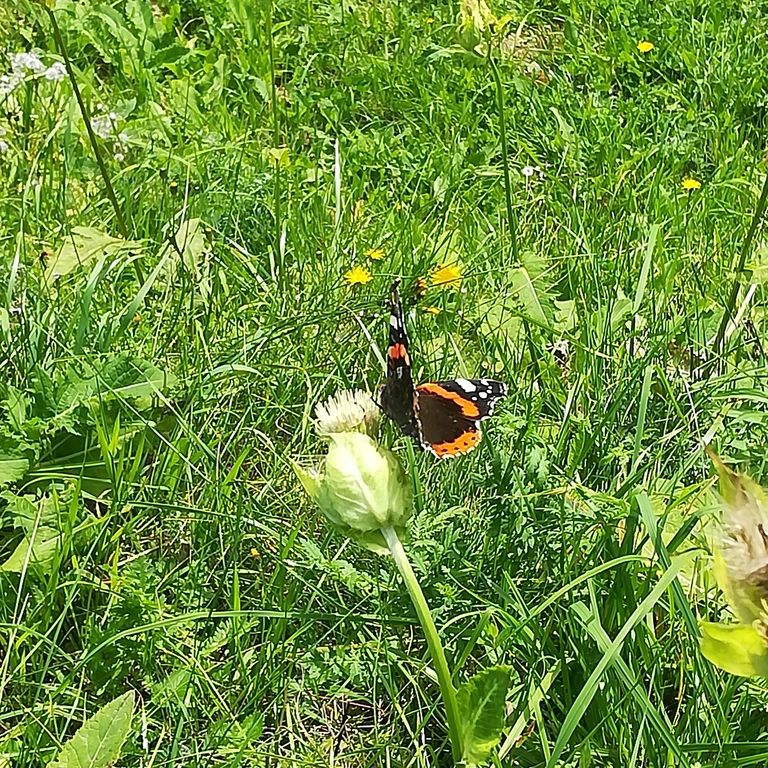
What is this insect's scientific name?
Vanessa atalanta
